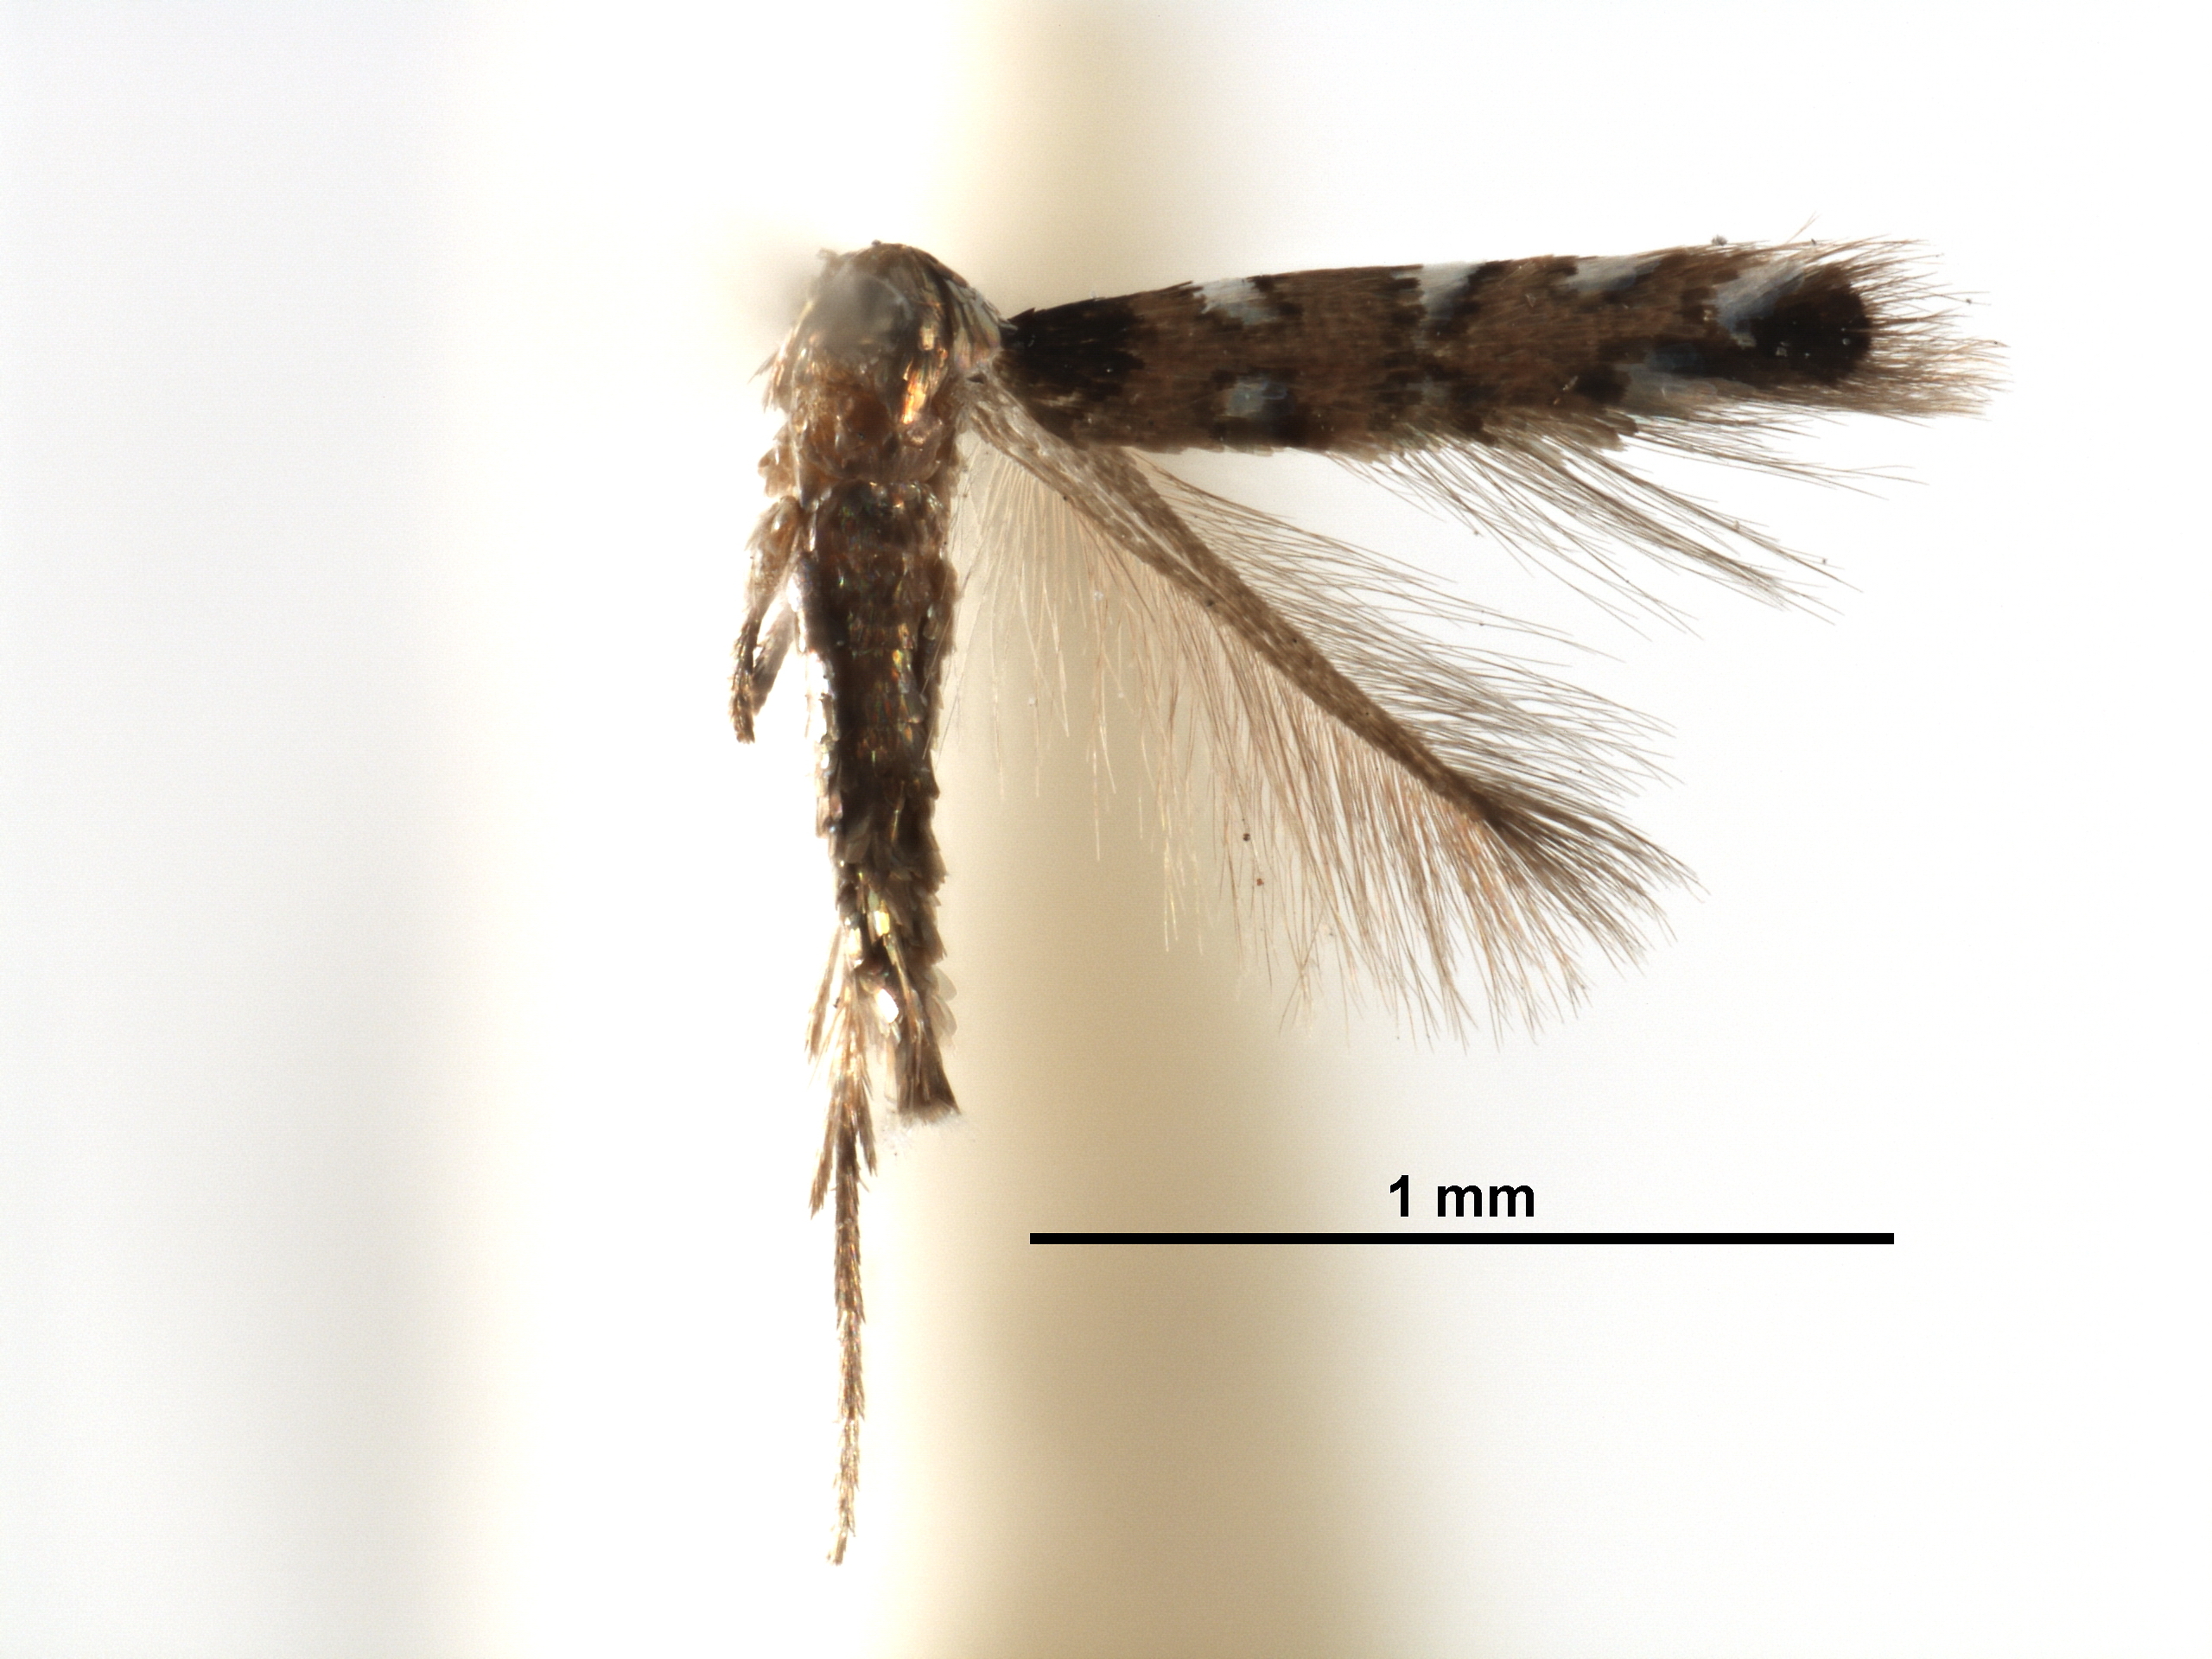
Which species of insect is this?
Phyllonorycter dorinda
